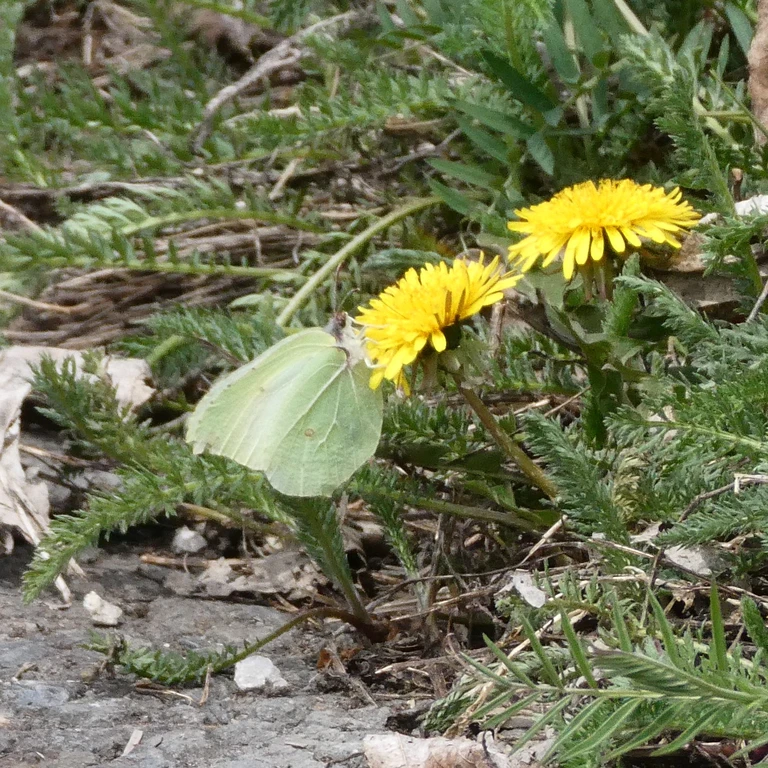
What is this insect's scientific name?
Gonepteryx rhamni
